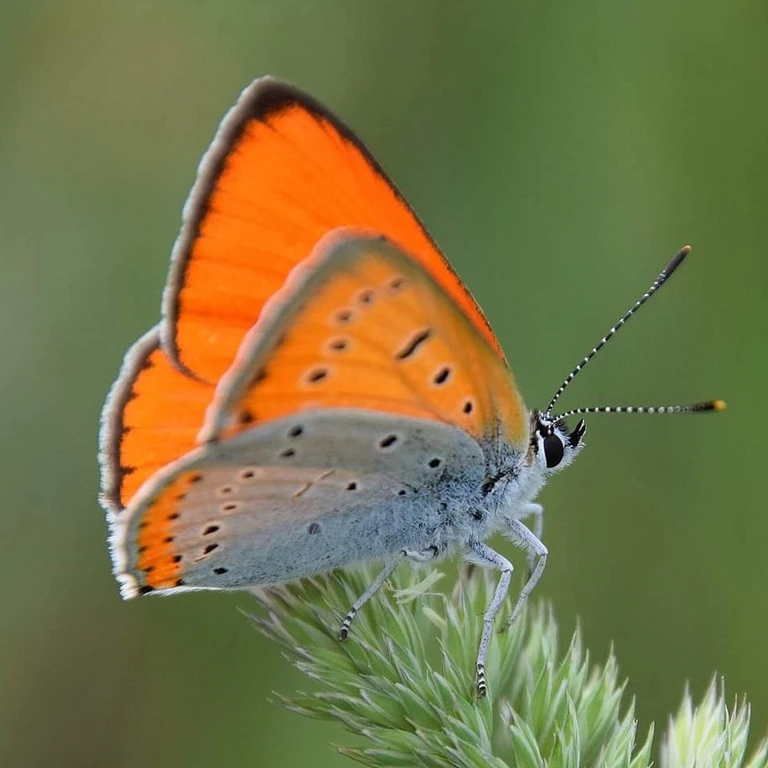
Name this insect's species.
Lycaena dispar
